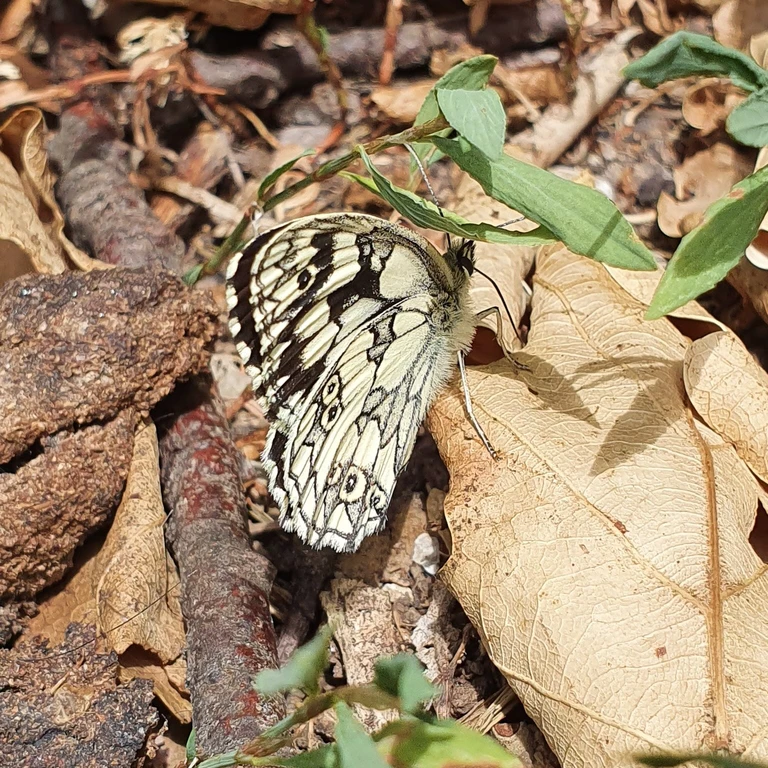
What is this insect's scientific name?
Melanargia galathea
